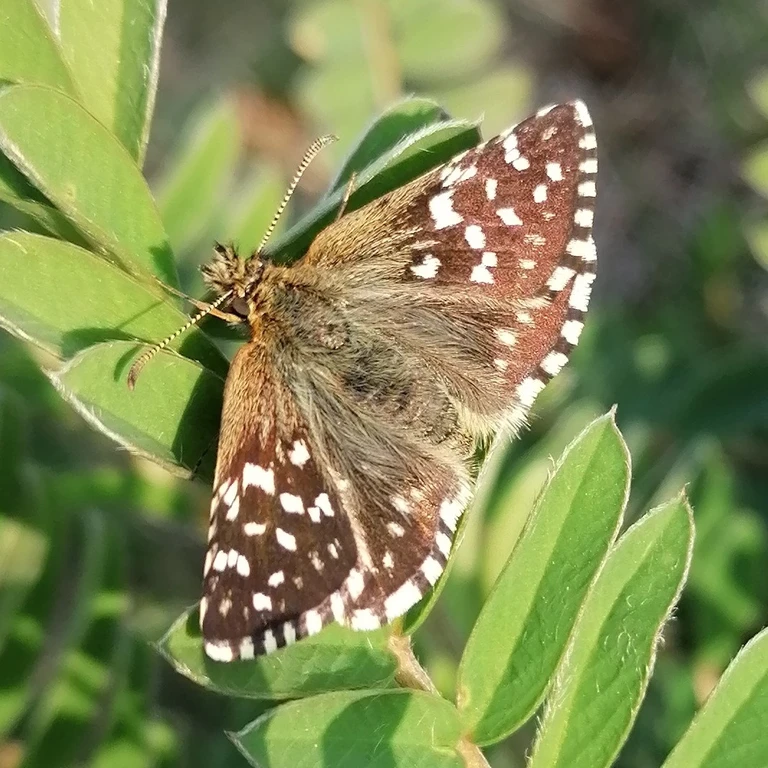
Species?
Pyrgus malvae
